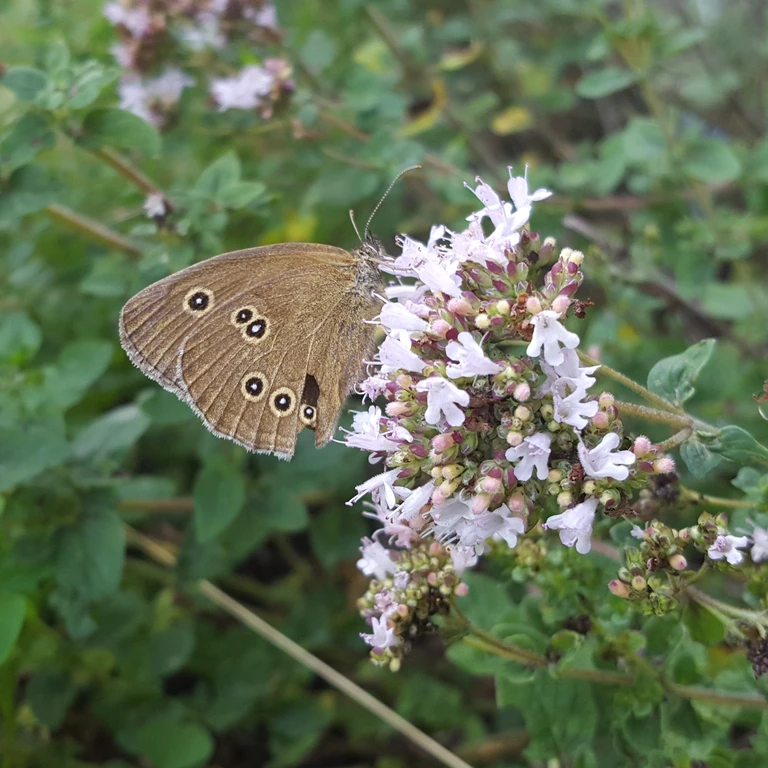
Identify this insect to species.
Aphantopus hyperantus
